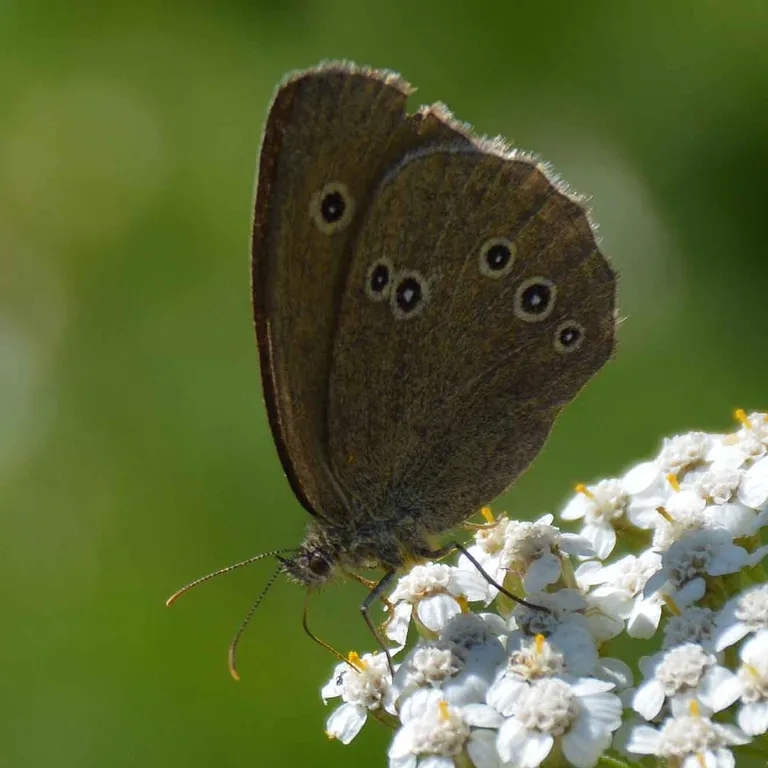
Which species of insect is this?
Aphantopus hyperantus
